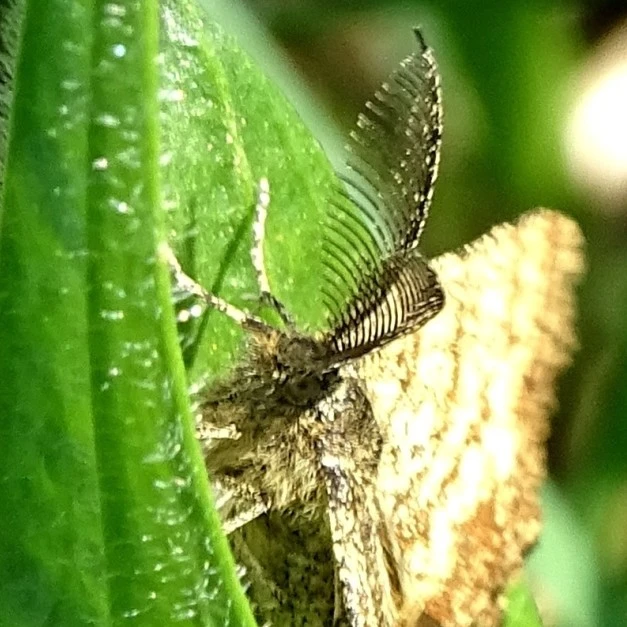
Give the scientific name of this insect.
Ematurga atomaria
